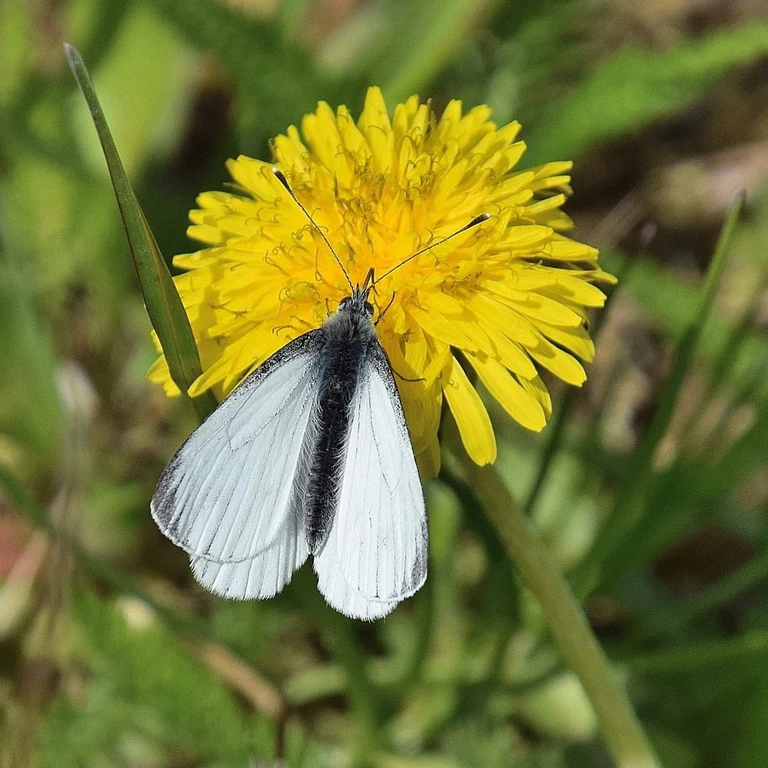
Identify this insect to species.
Pieris napi
